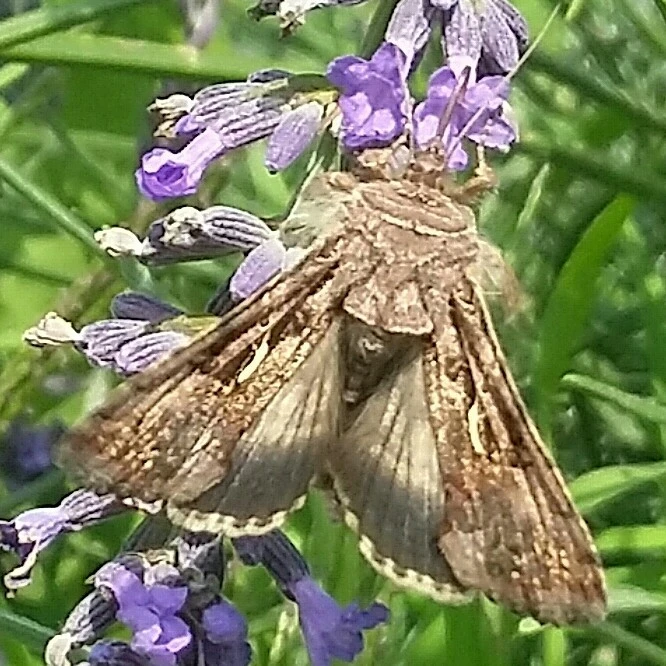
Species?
Autographa gamma
